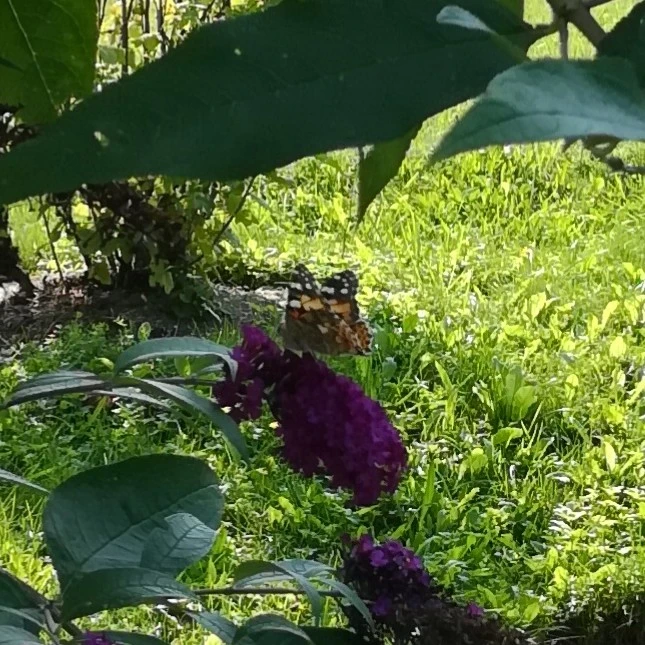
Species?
Vanessa cardui
